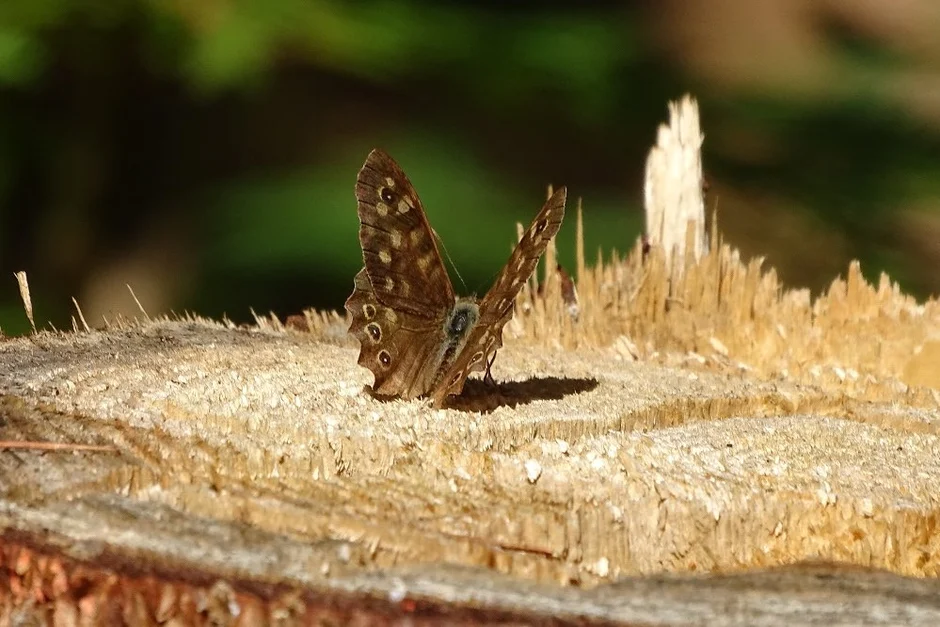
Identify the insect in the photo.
Pararge aegeria
